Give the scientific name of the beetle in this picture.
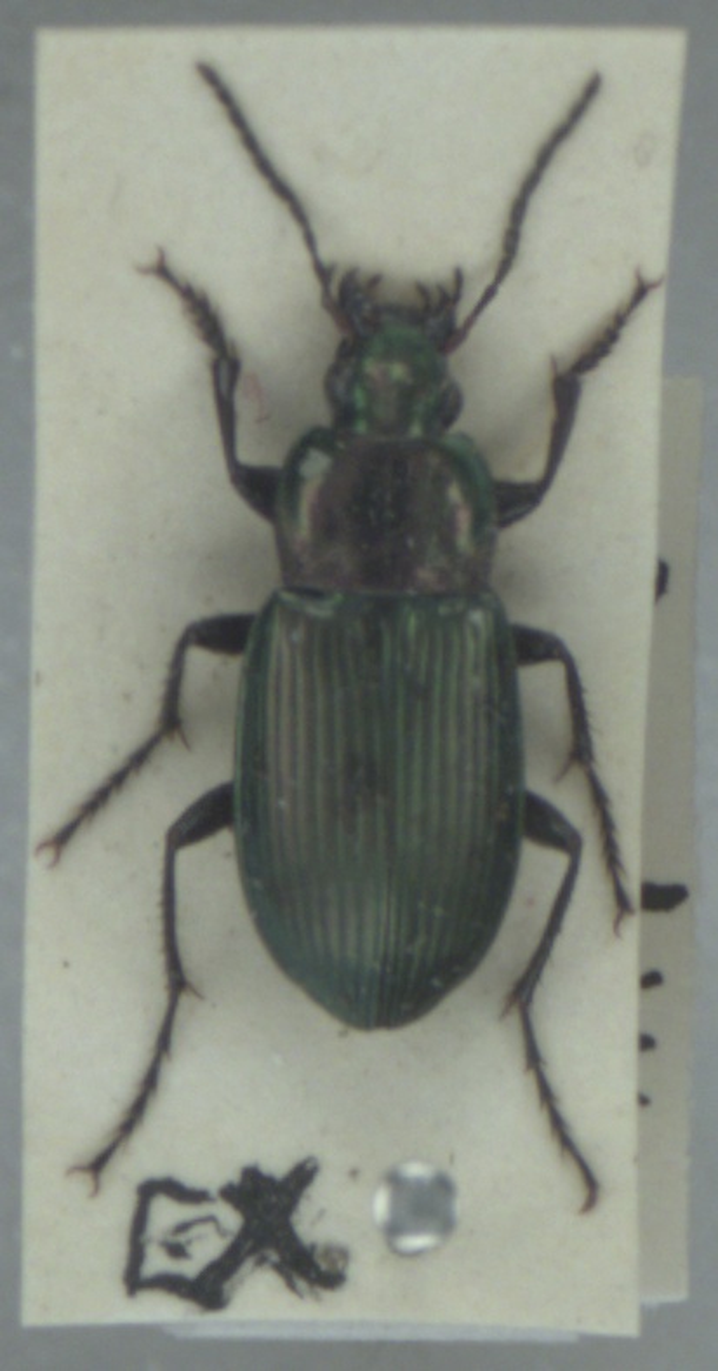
Poecilus cupreus
